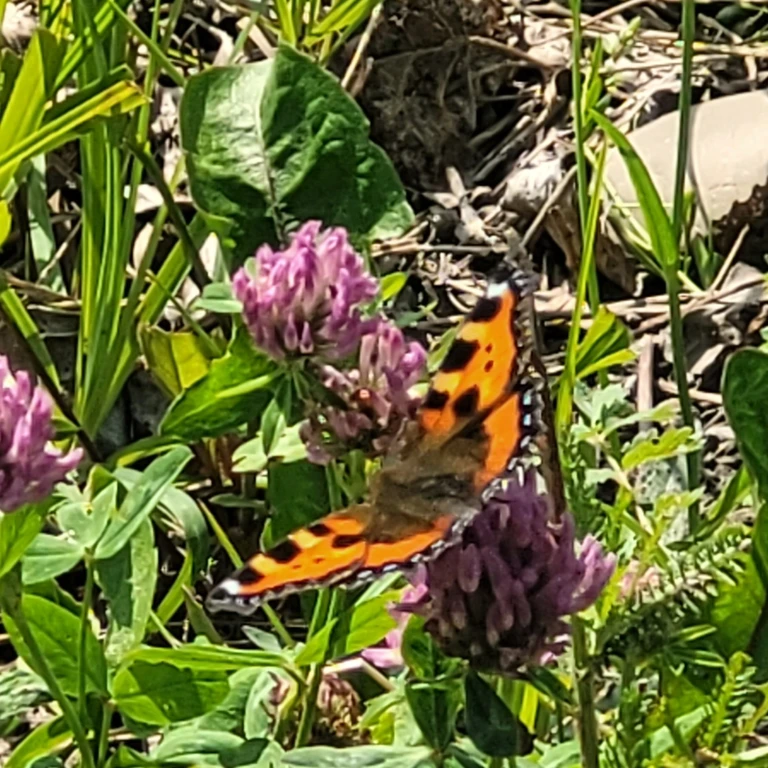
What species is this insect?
Aglais urticae
